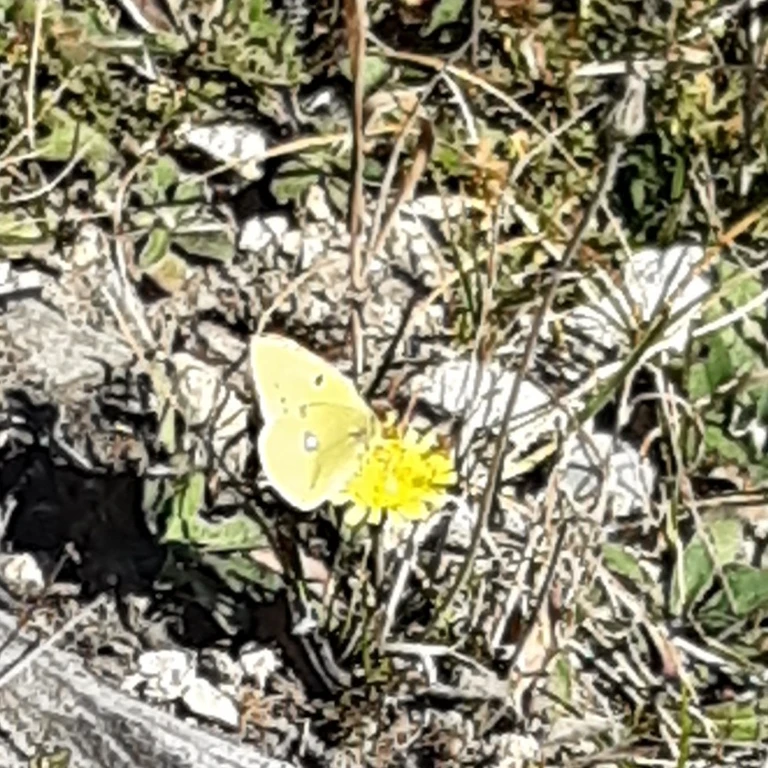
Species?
Colias croceus
